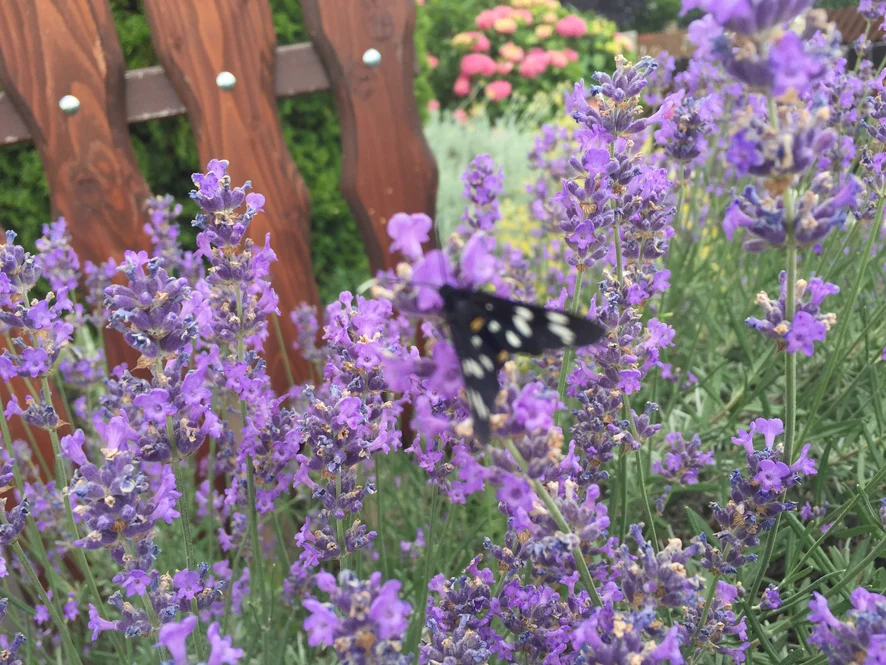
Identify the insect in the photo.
Amata phegea
